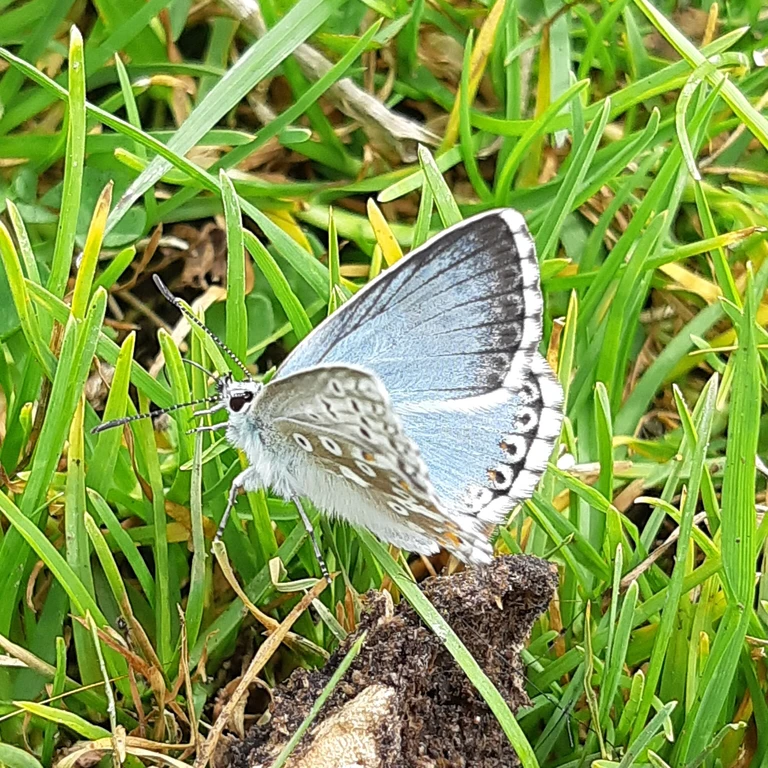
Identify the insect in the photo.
Lysandra coridon
